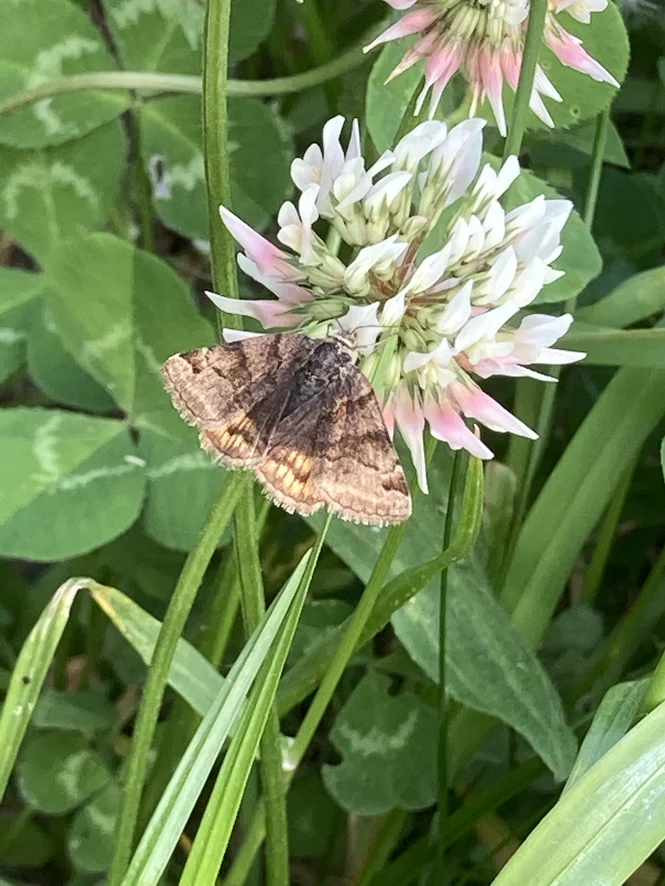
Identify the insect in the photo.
Euclidia glyphica
